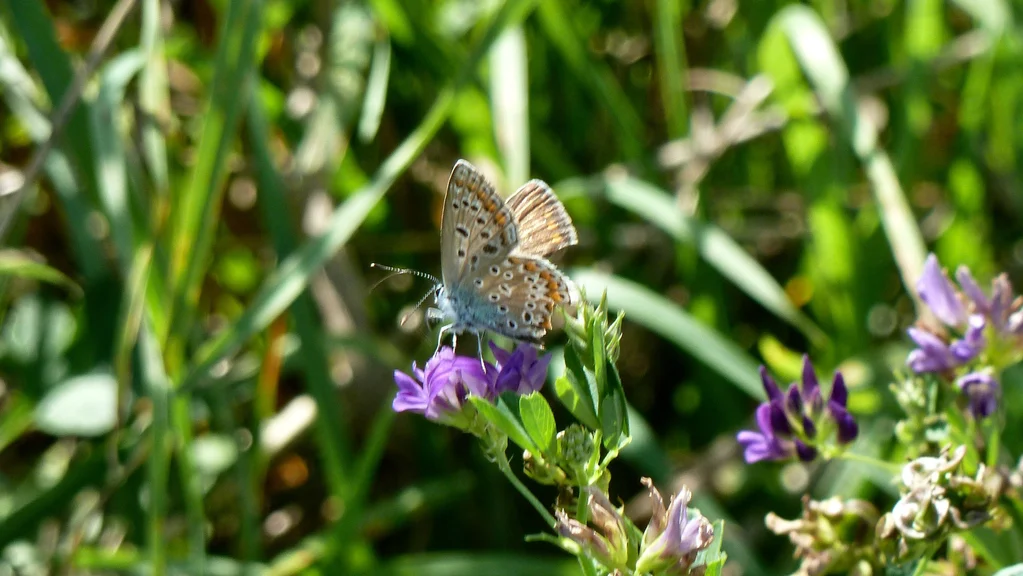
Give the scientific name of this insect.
Polyommatus icarus
